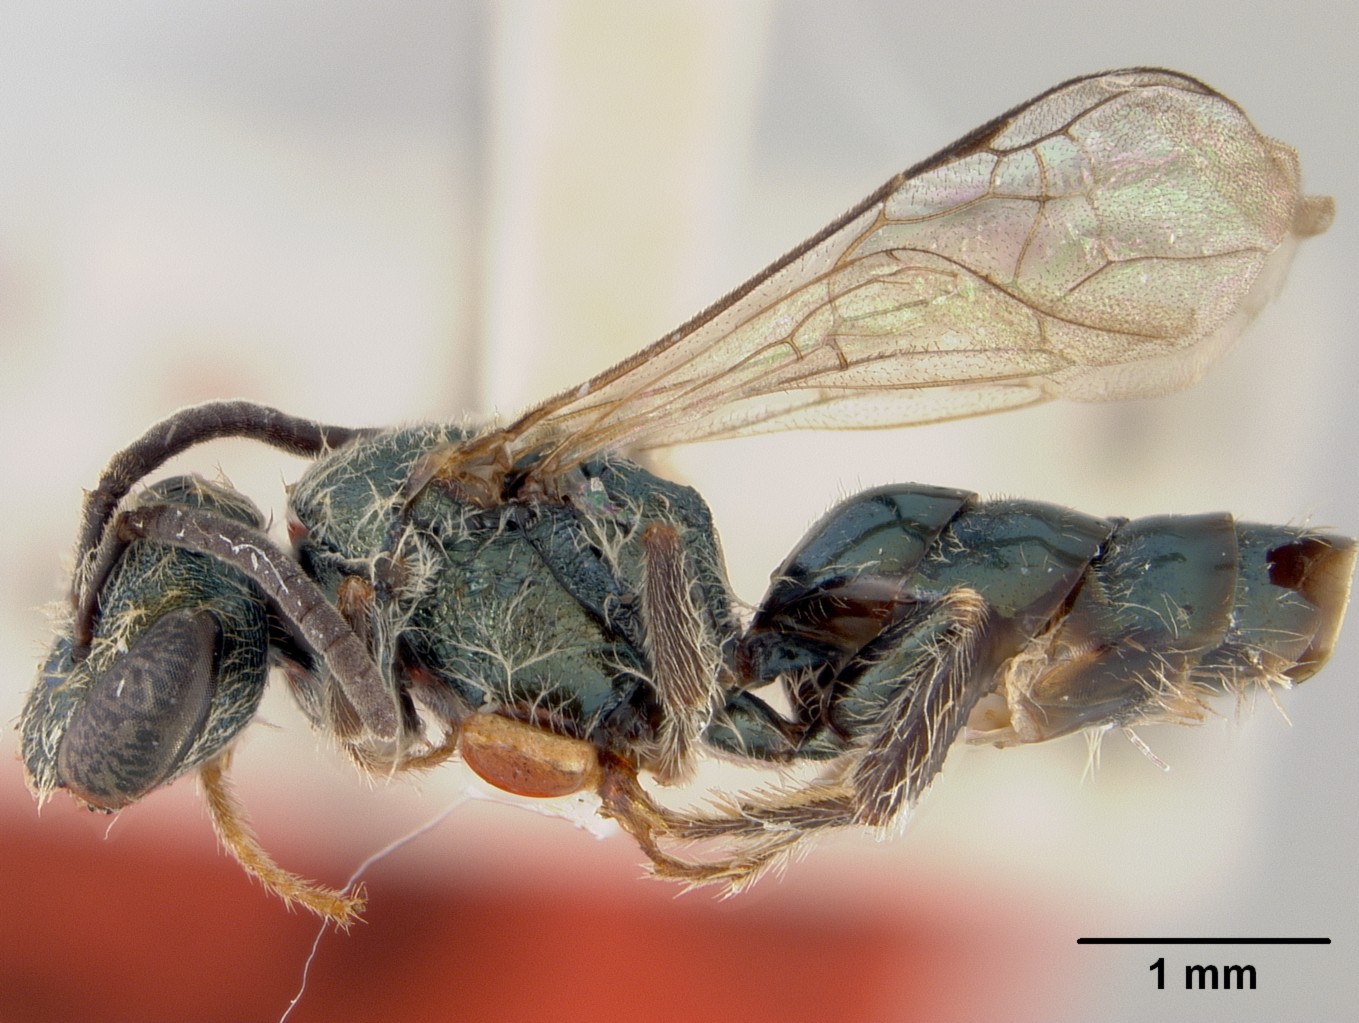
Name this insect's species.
Halictus cyanescens
